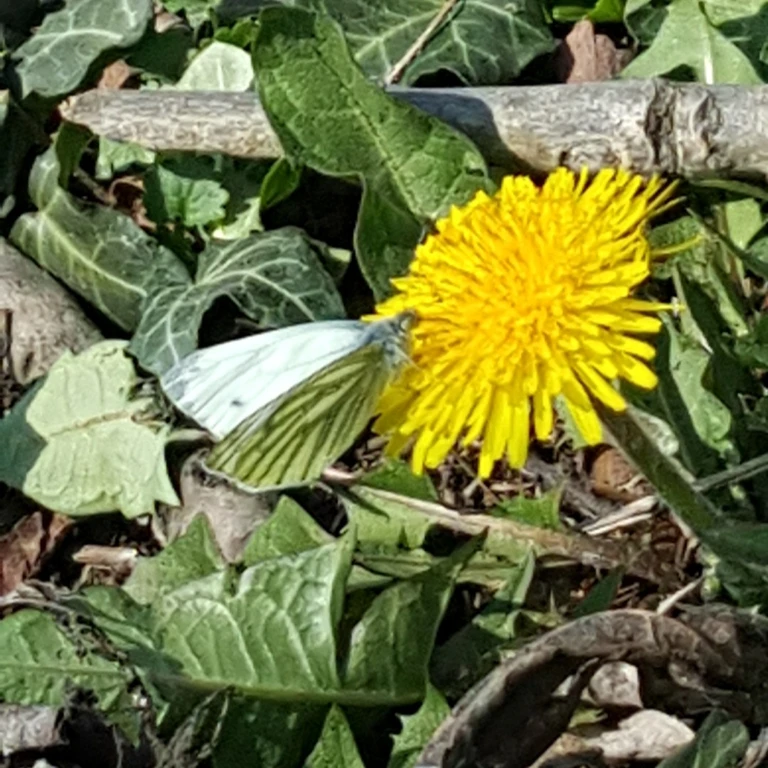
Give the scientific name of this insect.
Pieris napi
